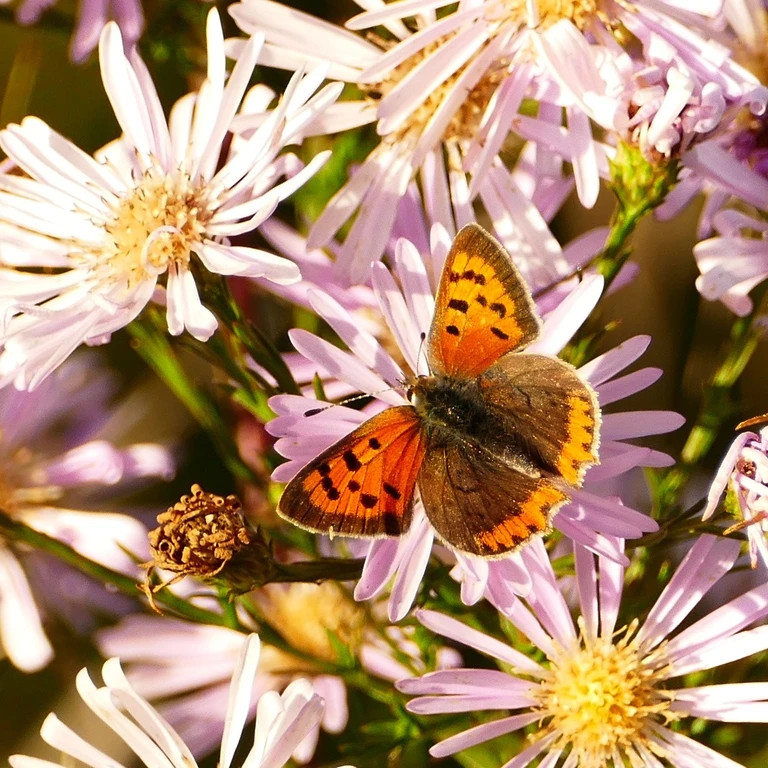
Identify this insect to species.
Lycaena phlaeas
